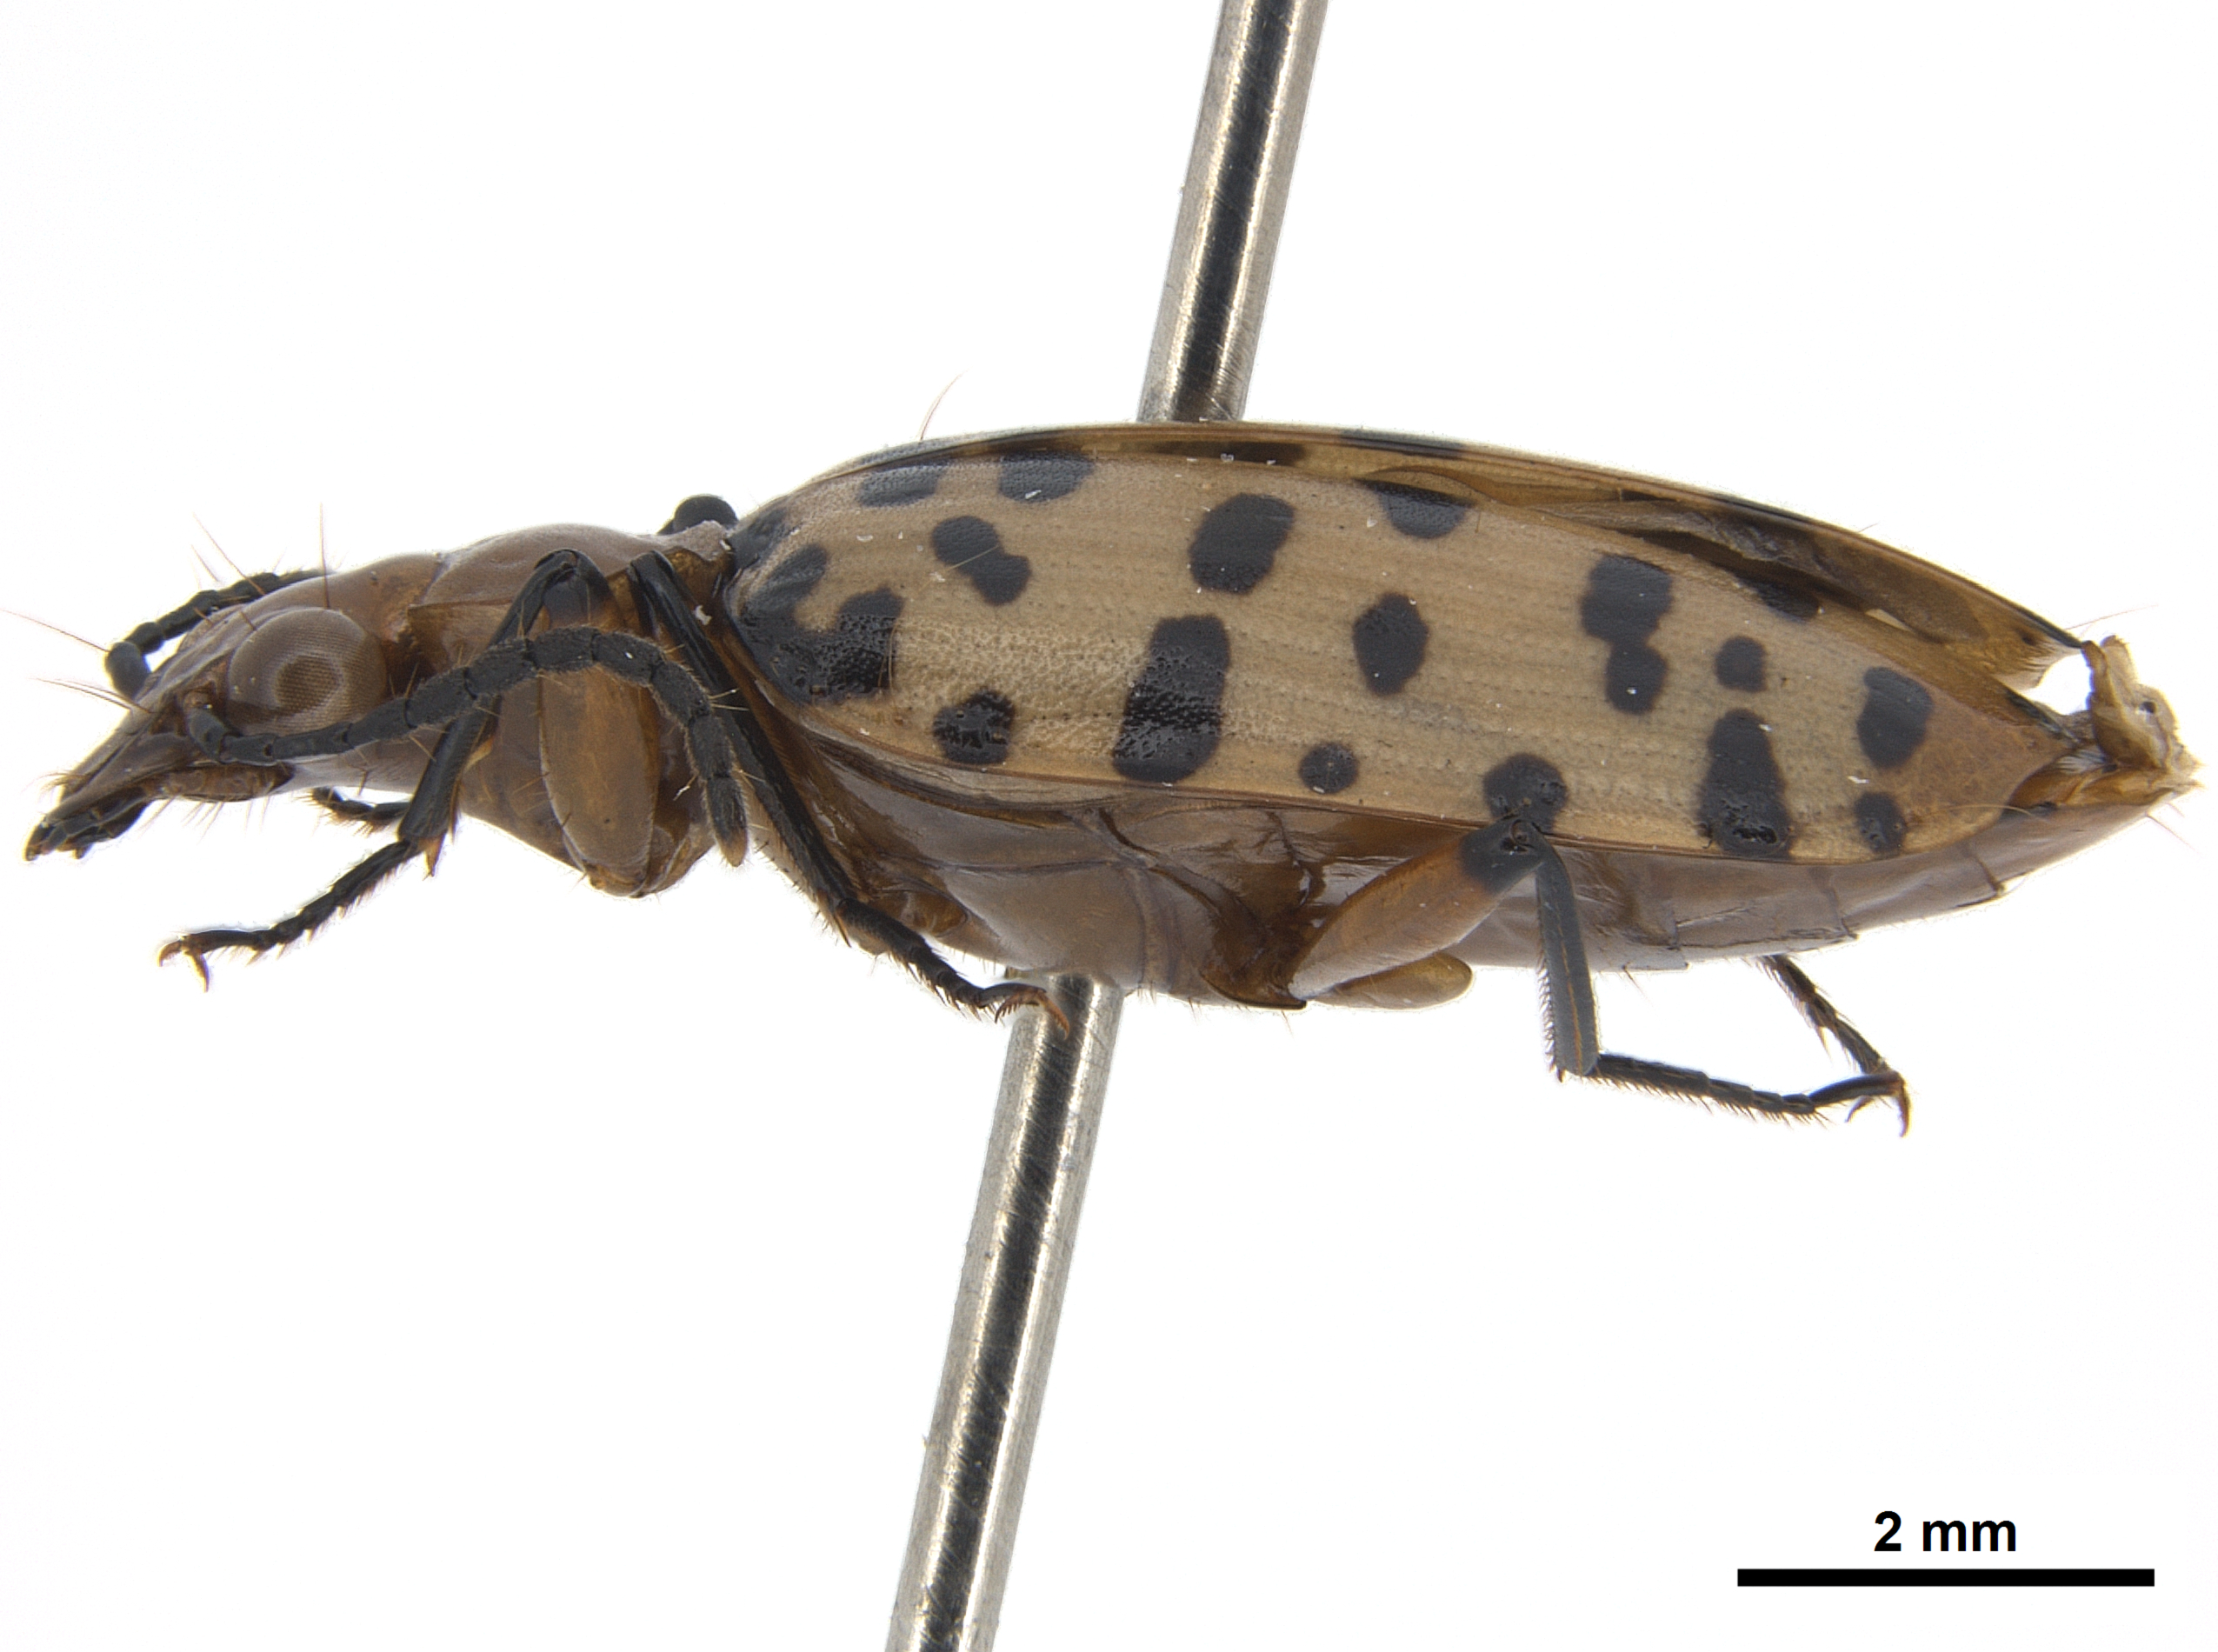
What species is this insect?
Eurycoleus macularius
